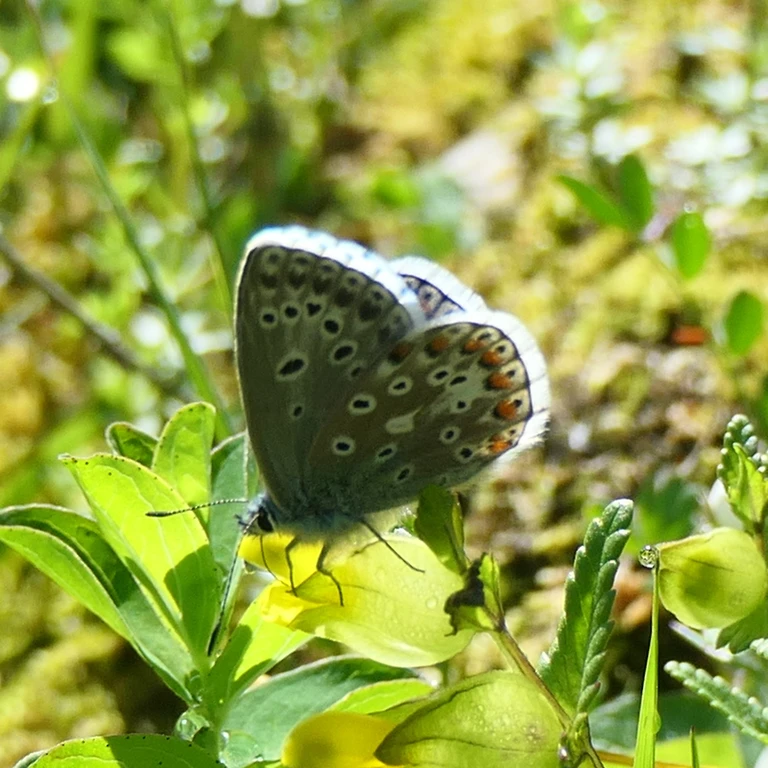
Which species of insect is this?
Lysandra bellargus
